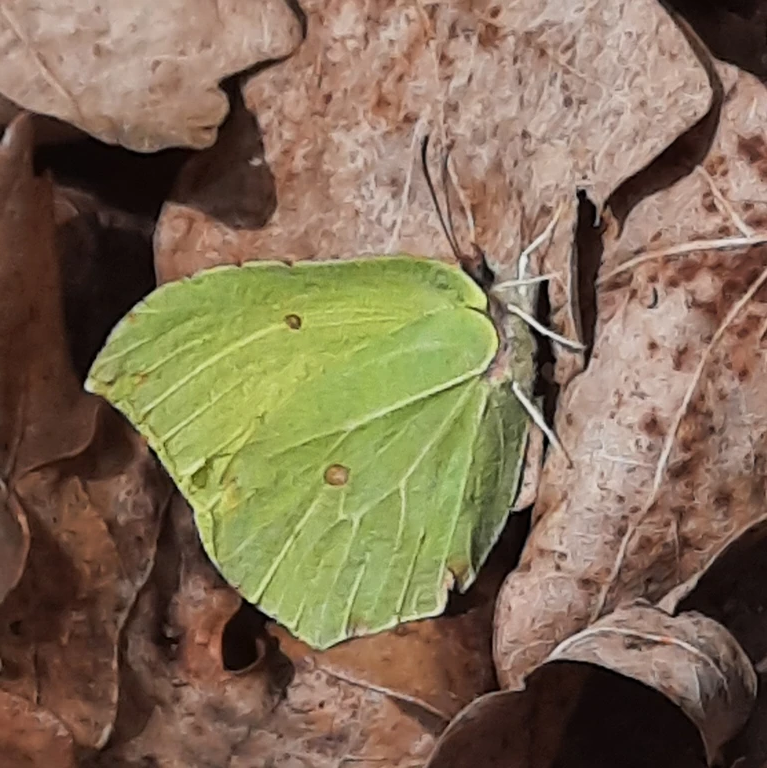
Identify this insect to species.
Gonepteryx rhamni
